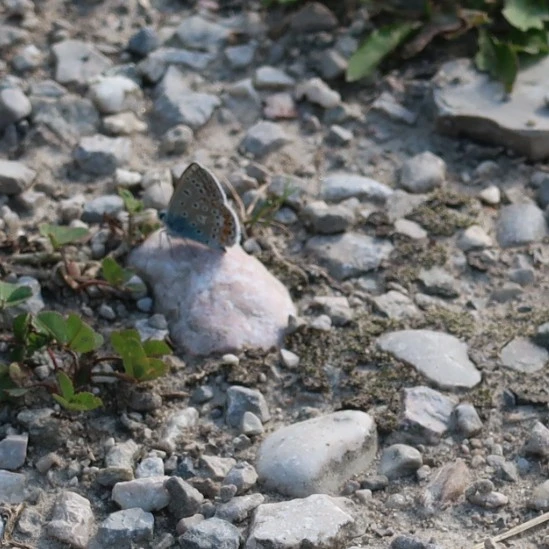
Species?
Polyommatus icarus
